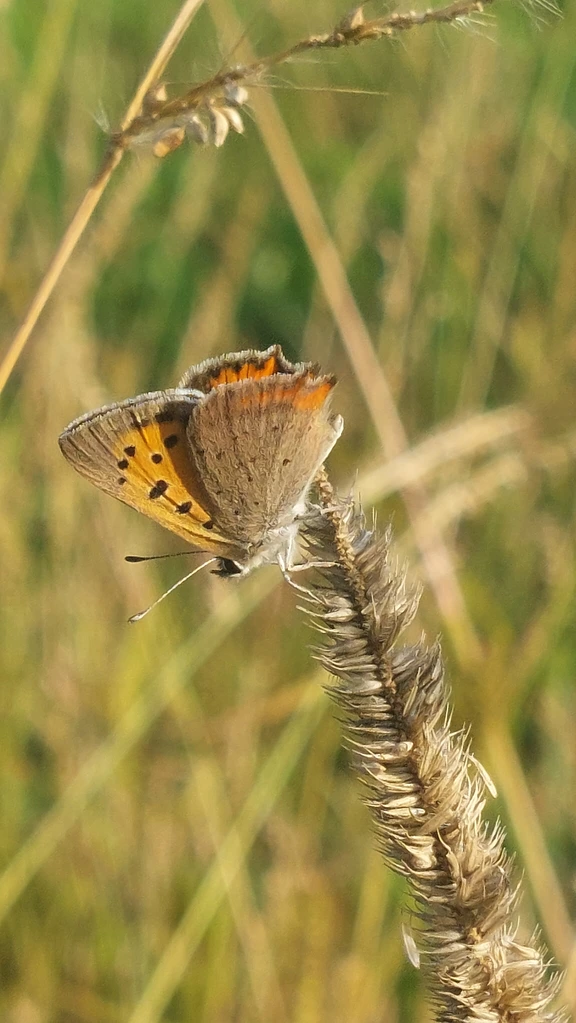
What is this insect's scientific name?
Lycaena phlaeas
